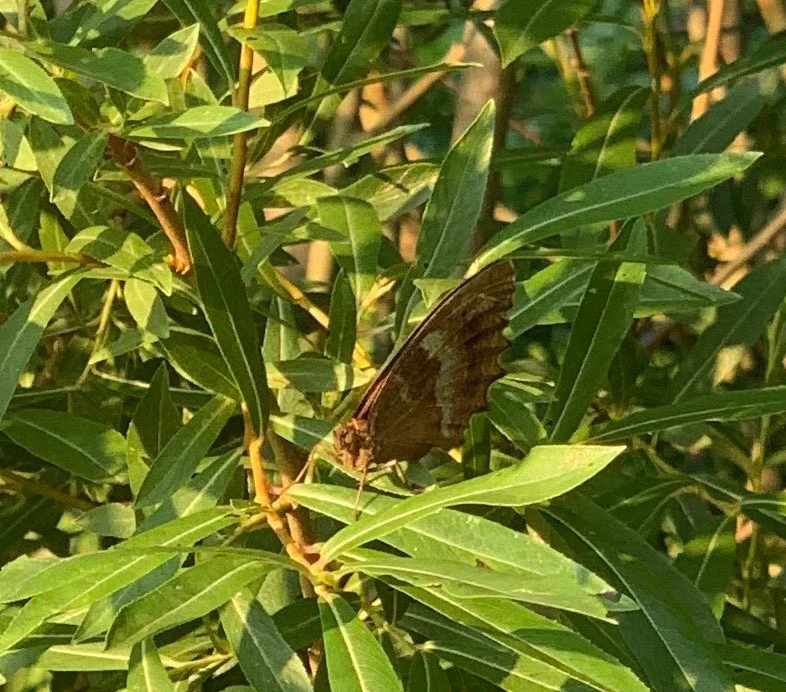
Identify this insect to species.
Minois dryas
